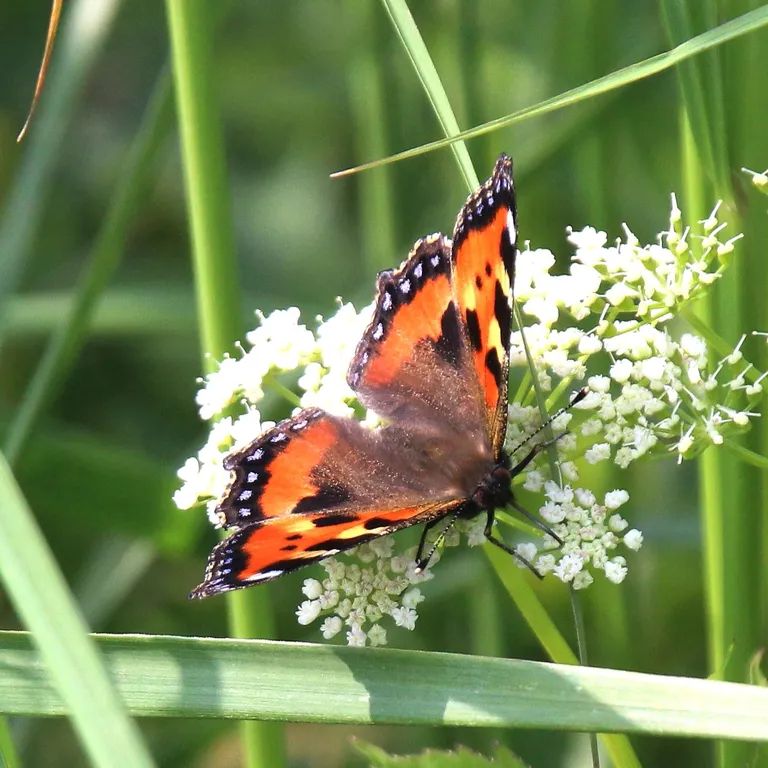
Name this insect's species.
Aglais urticae
